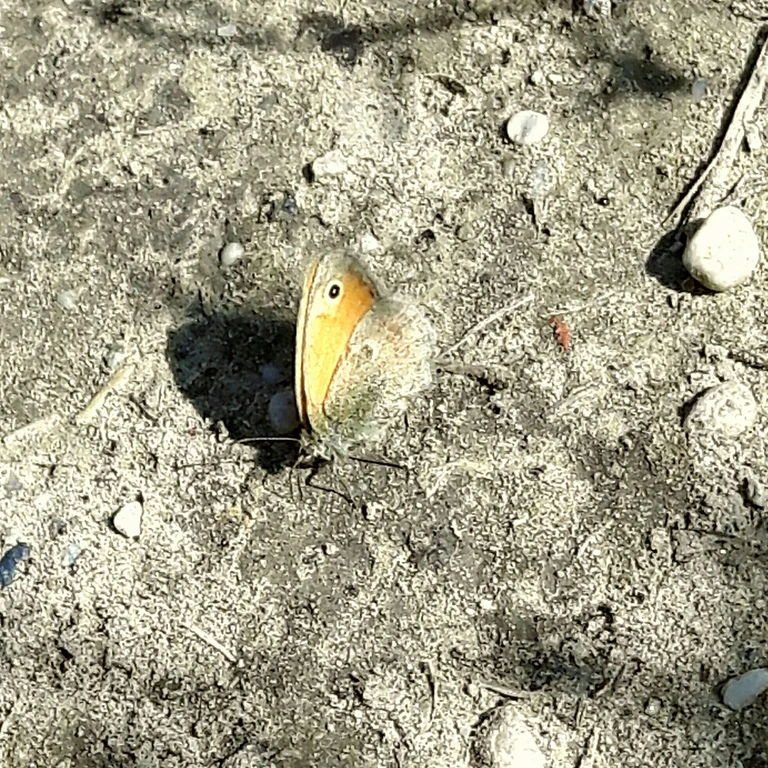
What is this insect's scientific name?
Coenonympha pamphilus
